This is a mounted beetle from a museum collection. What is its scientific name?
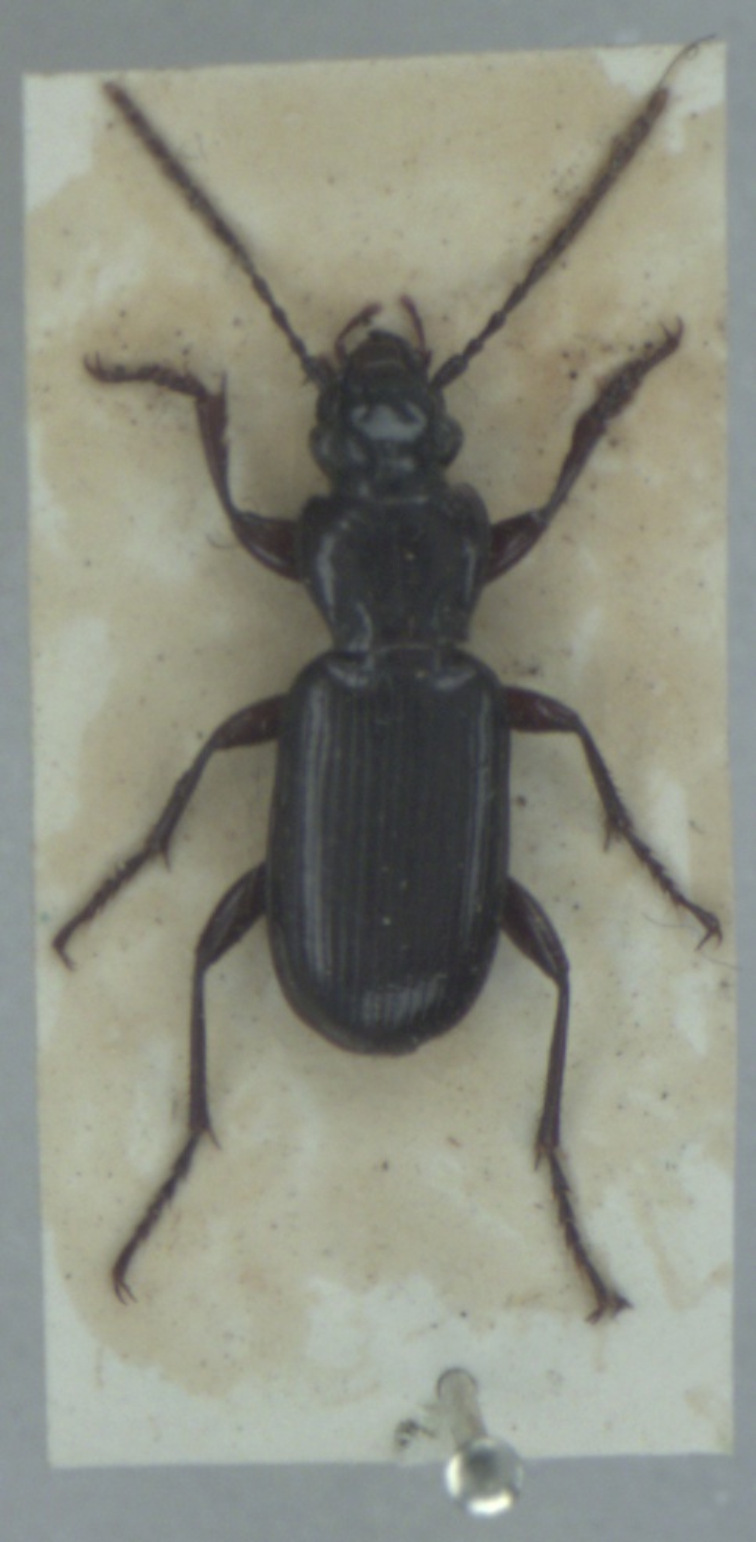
Pterostichus macer
